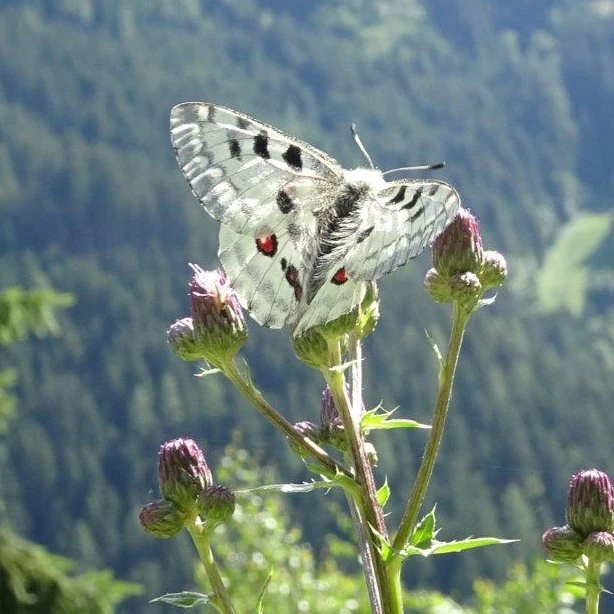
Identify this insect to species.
Parnassius apollo
